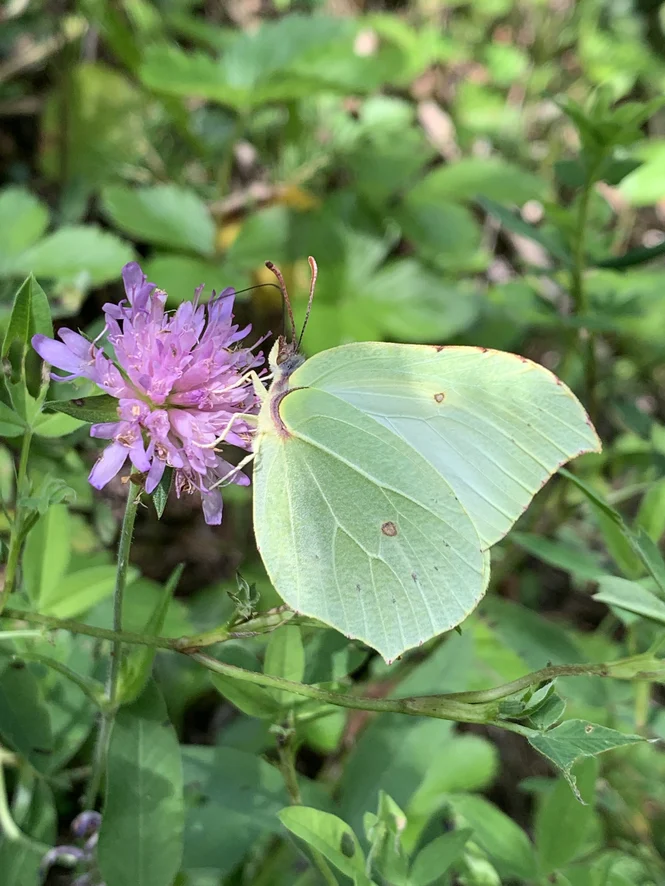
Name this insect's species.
Gonepteryx rhamni
